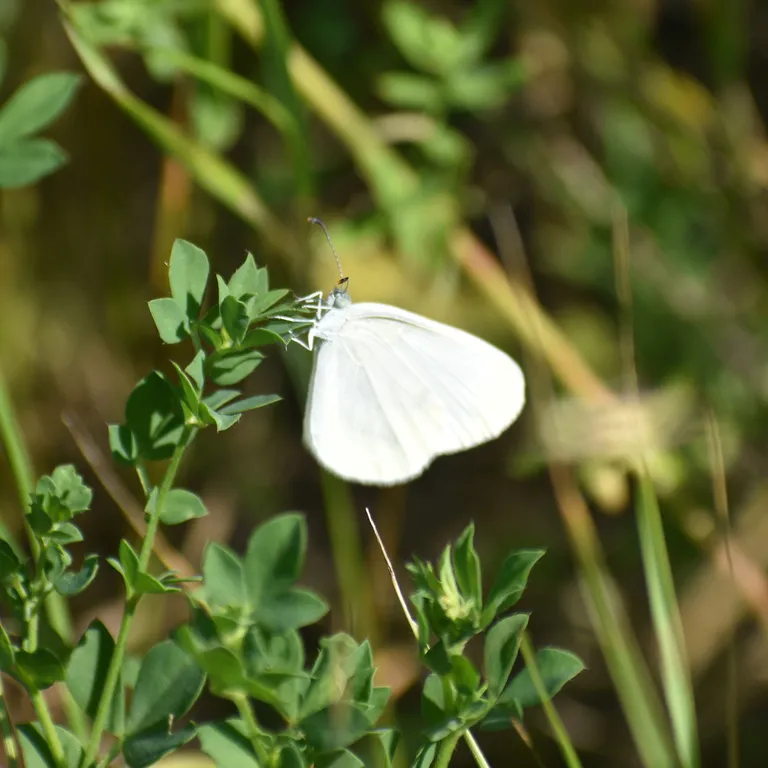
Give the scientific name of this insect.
Leptidea sinapis/juvernica
